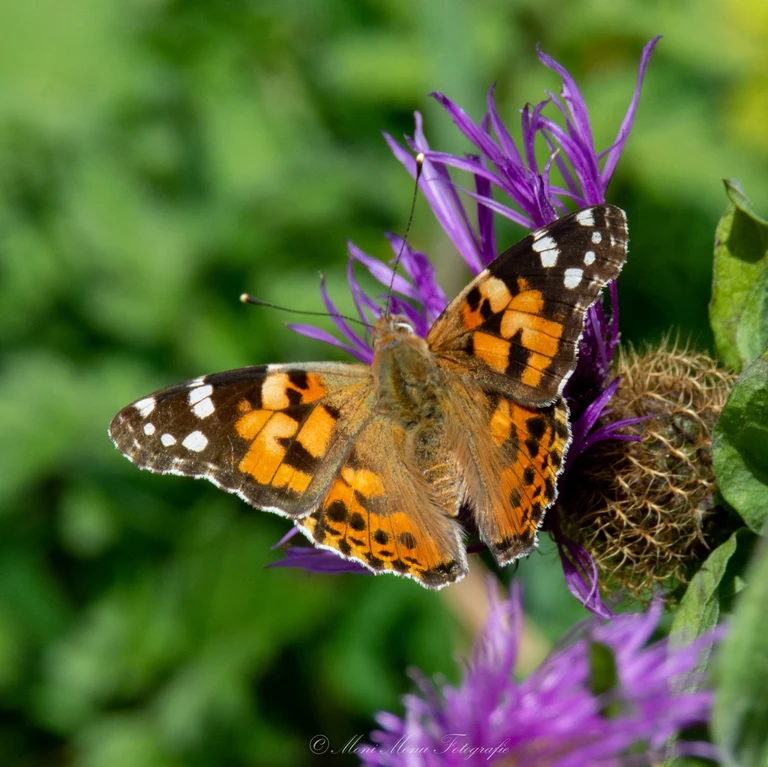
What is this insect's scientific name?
Vanessa cardui
